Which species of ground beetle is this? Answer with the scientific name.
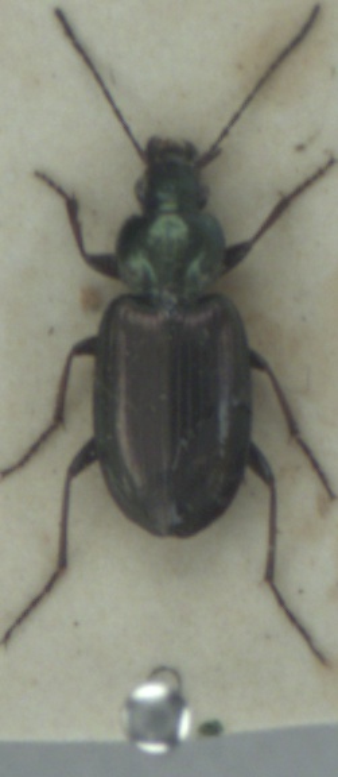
Agonum muelleri
